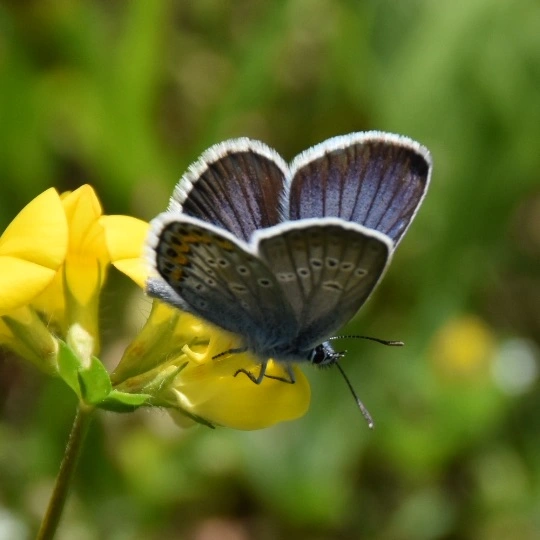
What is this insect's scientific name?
Plebejus argus
